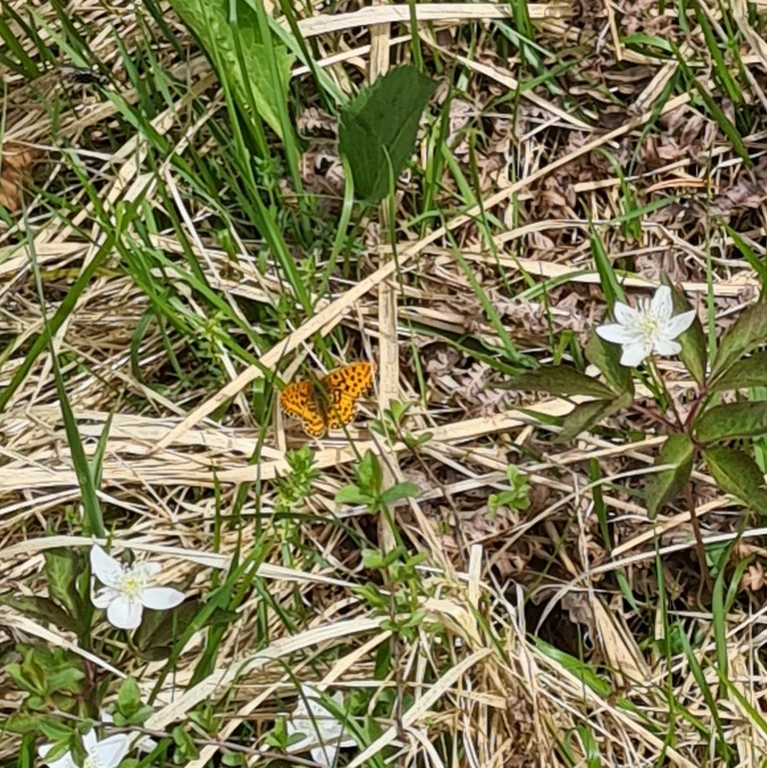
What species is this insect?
Boloria euphrosyne (also Clossiana euphrosyne)
